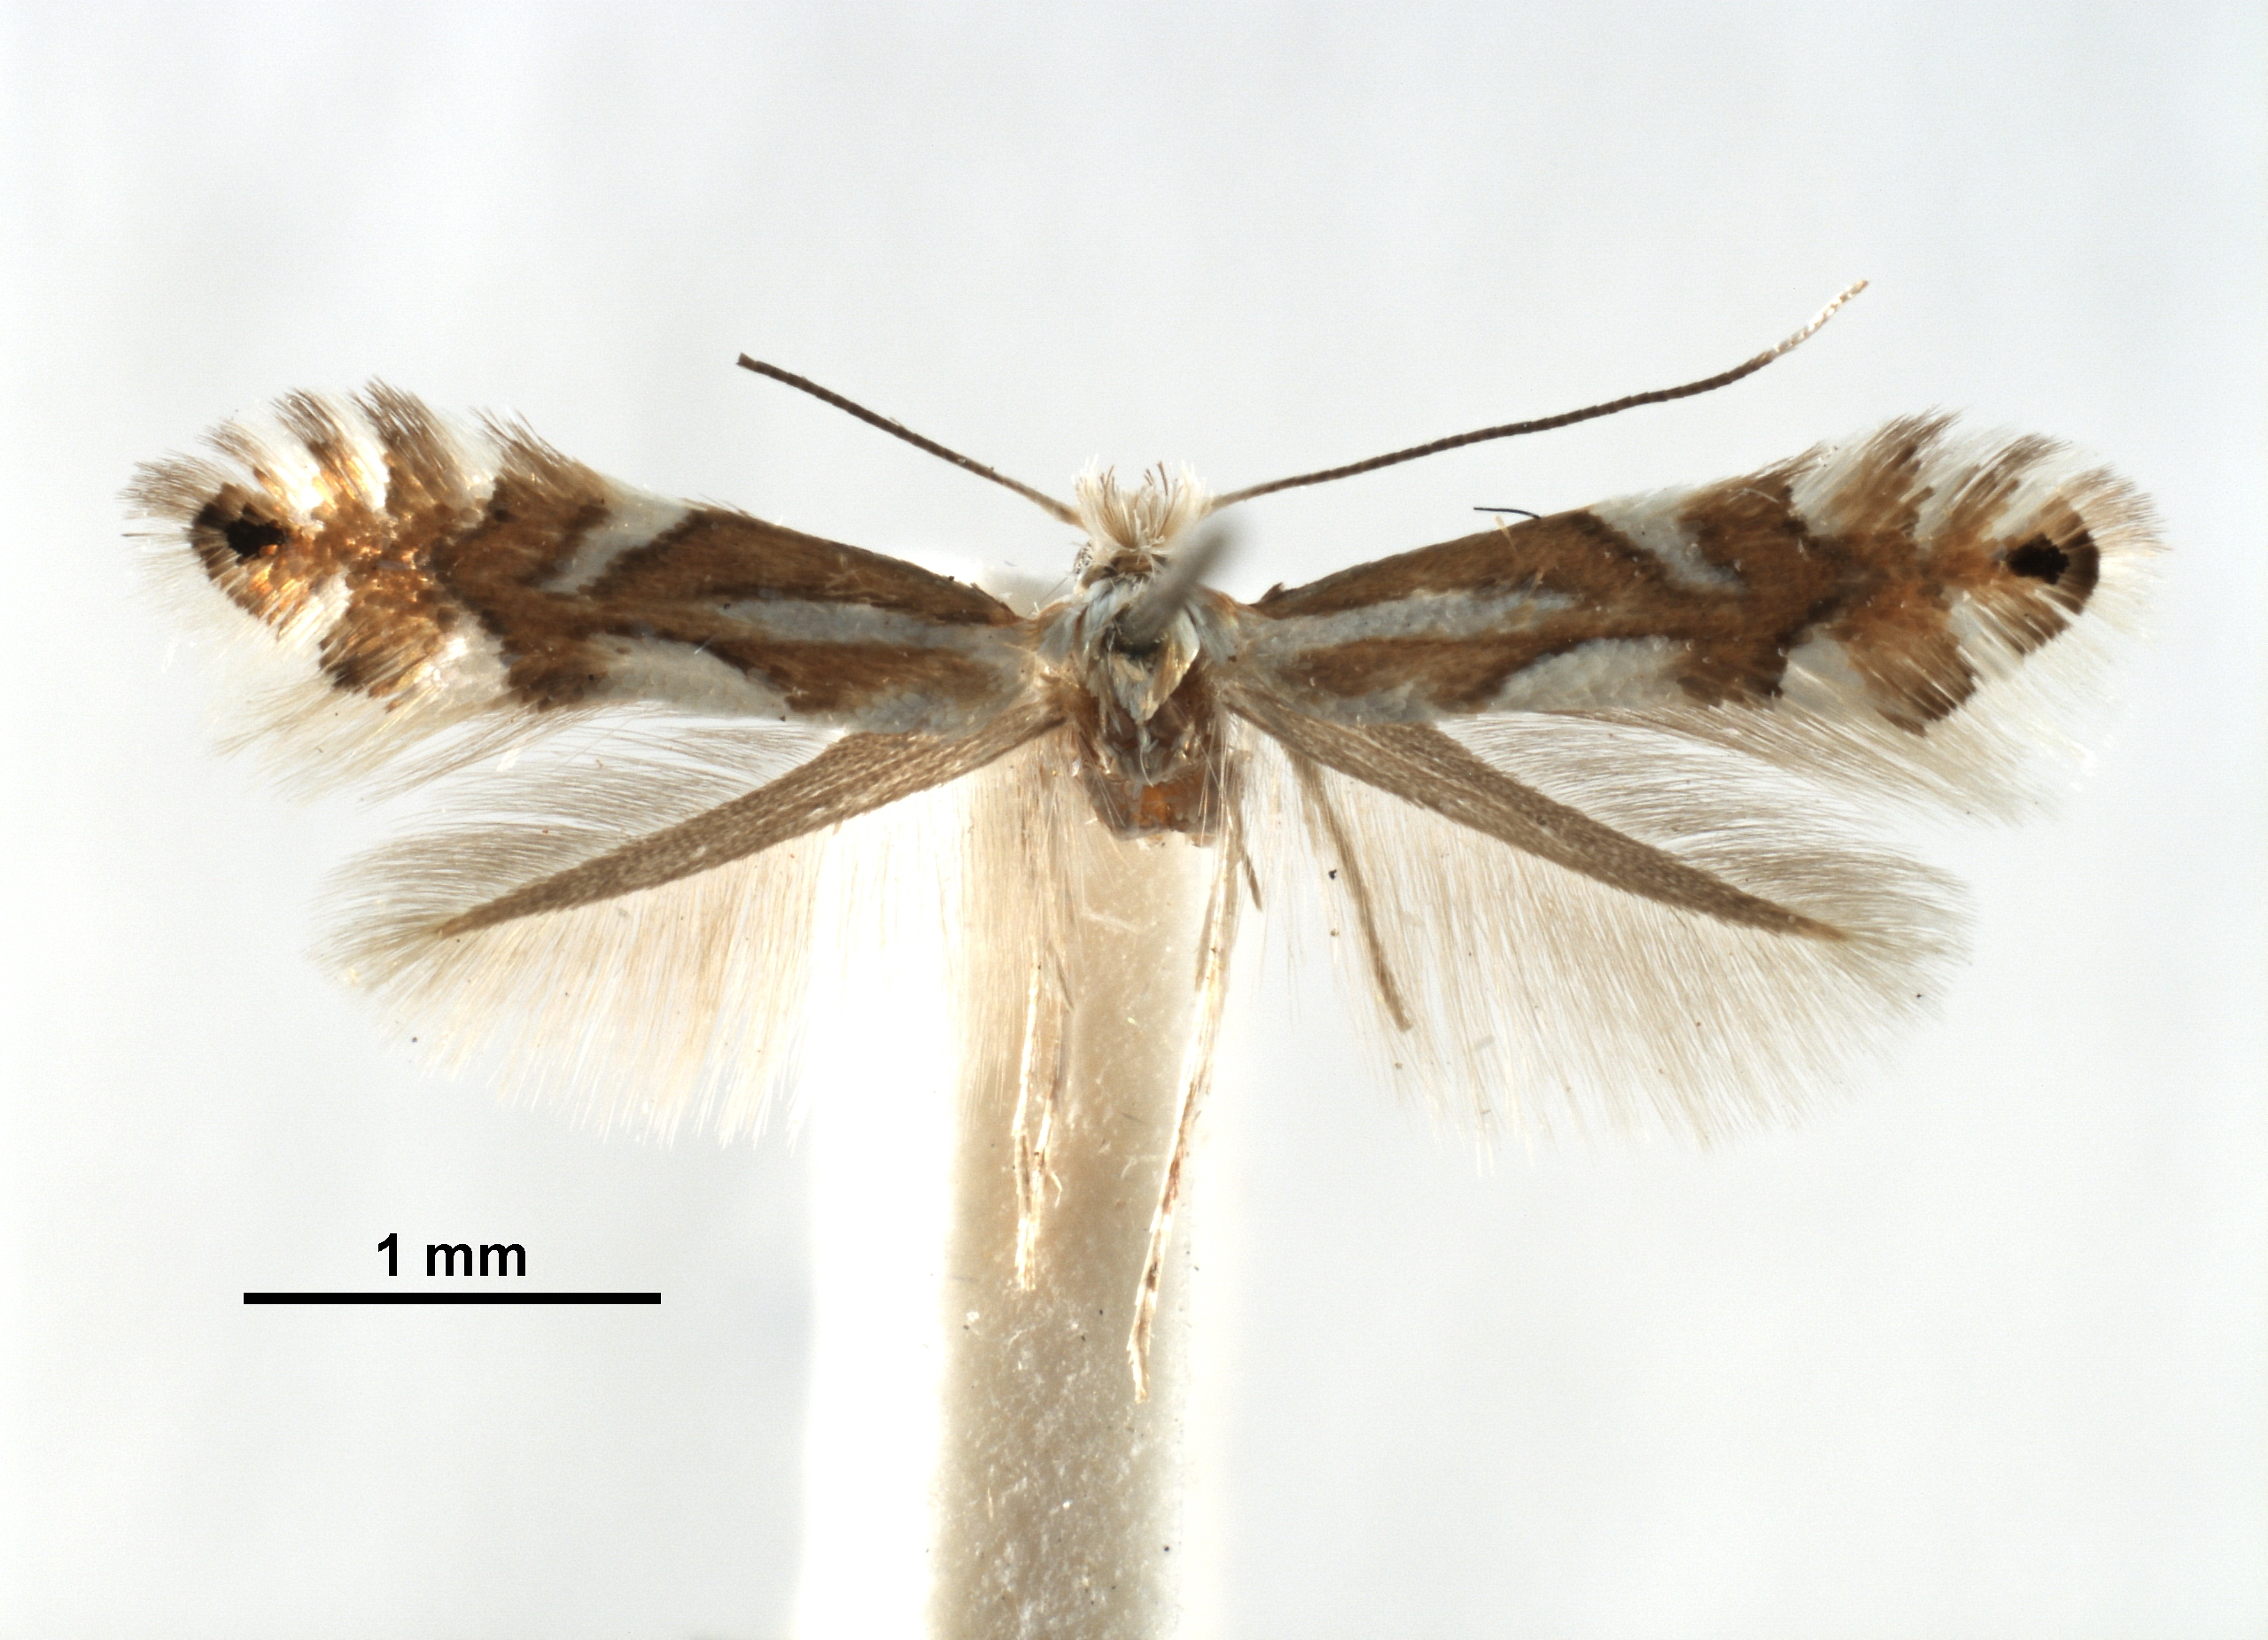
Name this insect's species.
Phyllonorycter hauderiella
